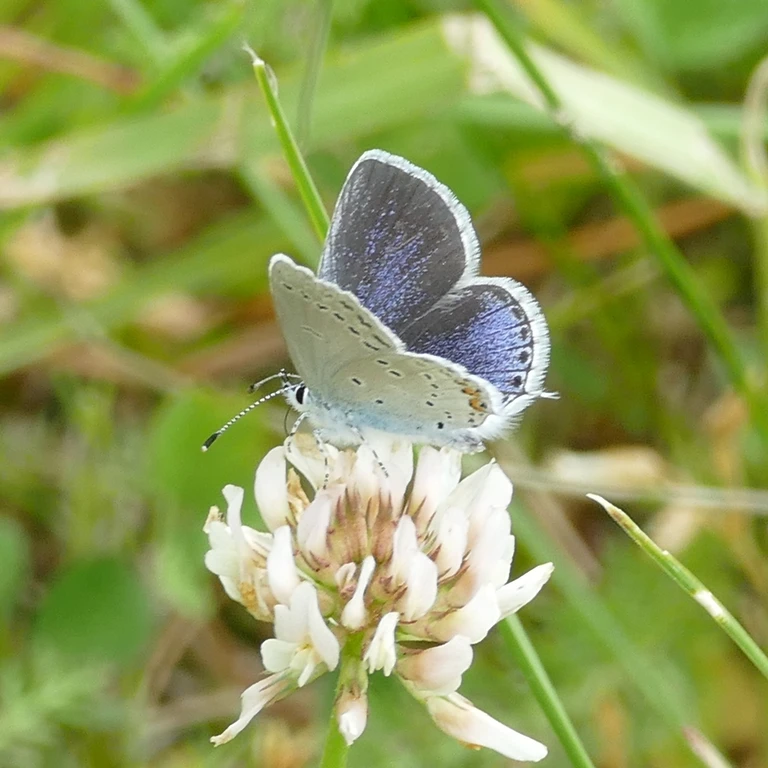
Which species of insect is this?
Cupido argiades (also Elkalyce argiades)
